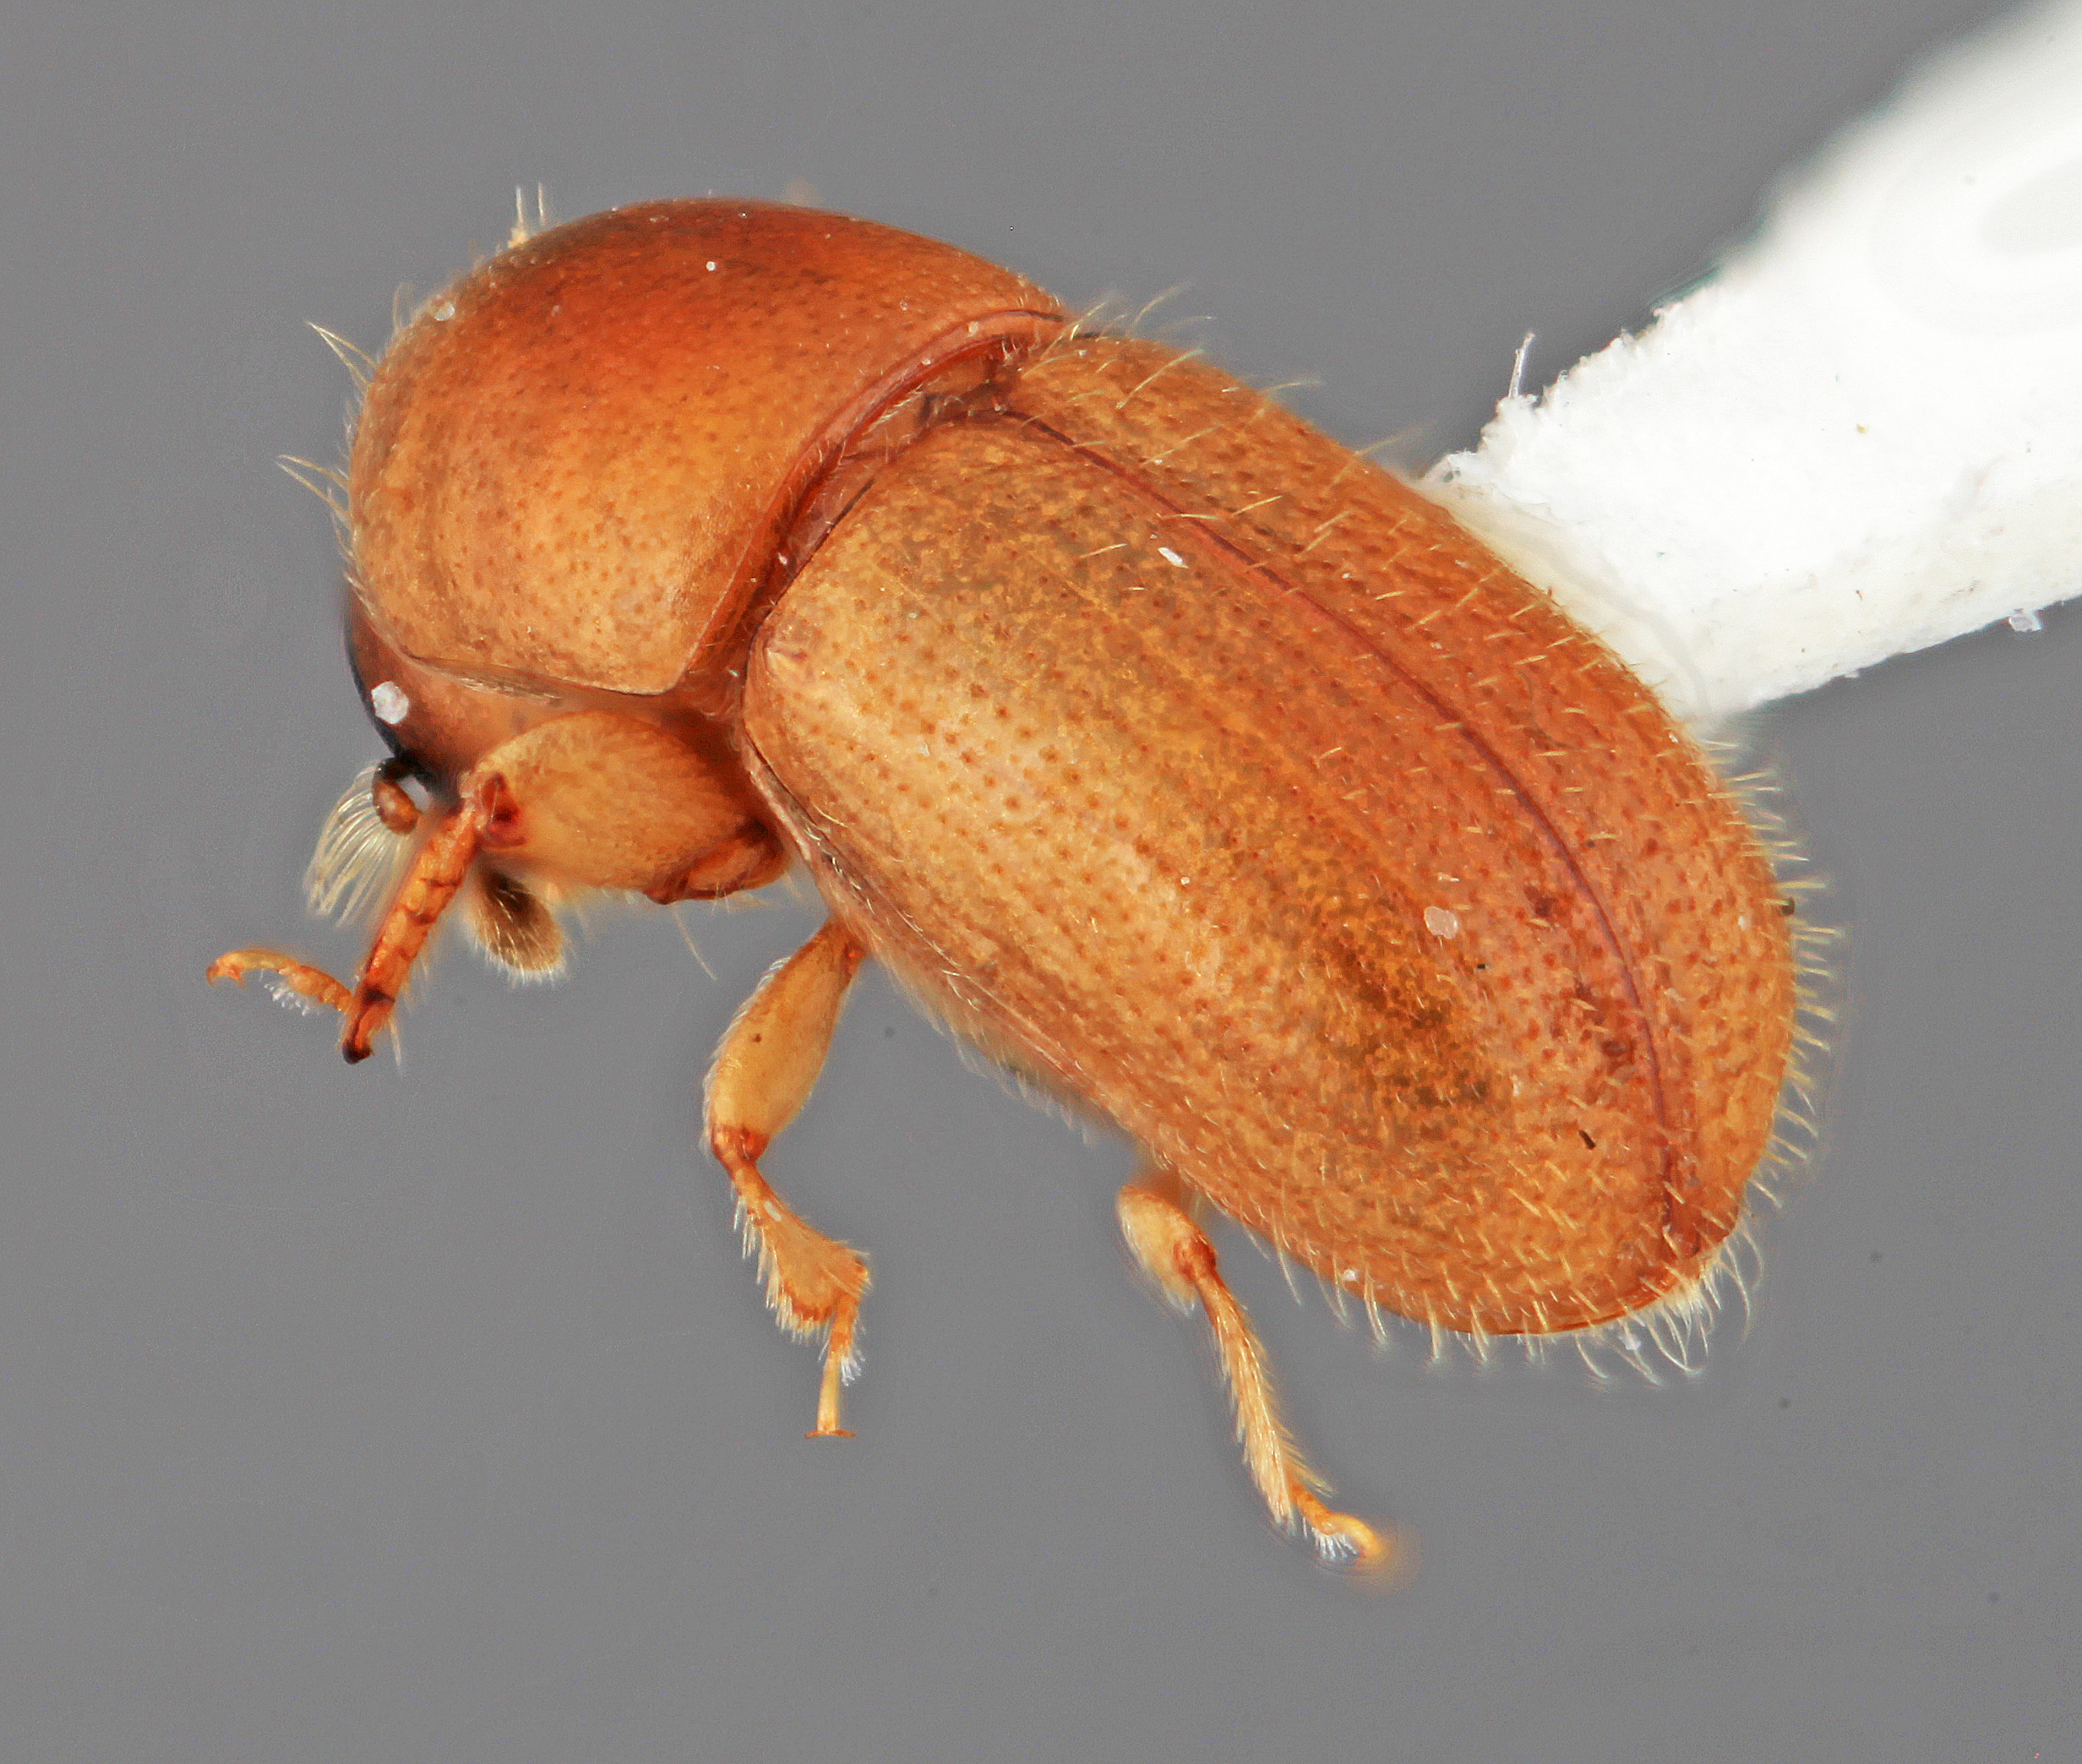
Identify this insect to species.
Scolytodes tardus
